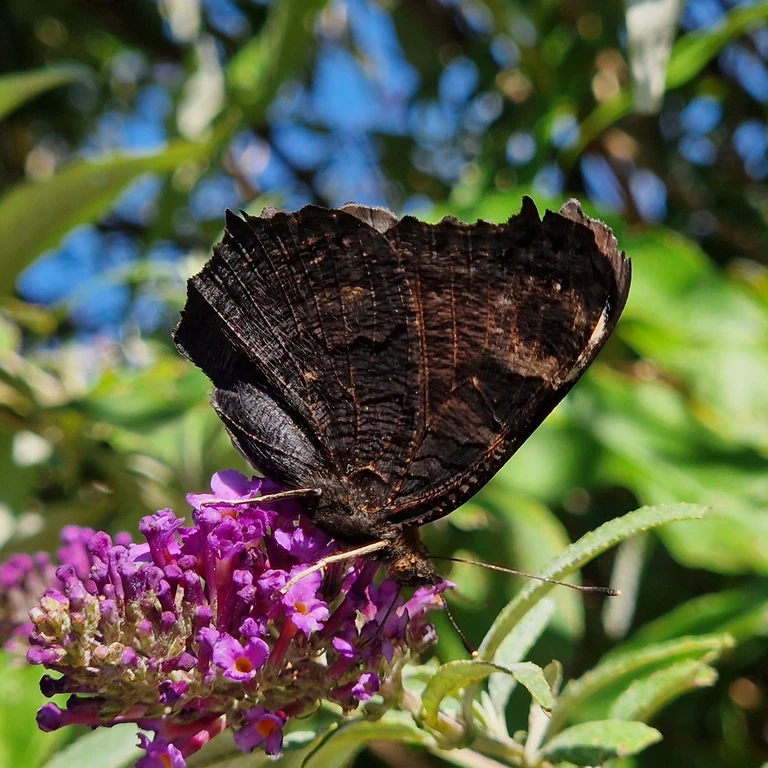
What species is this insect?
Aglais io
